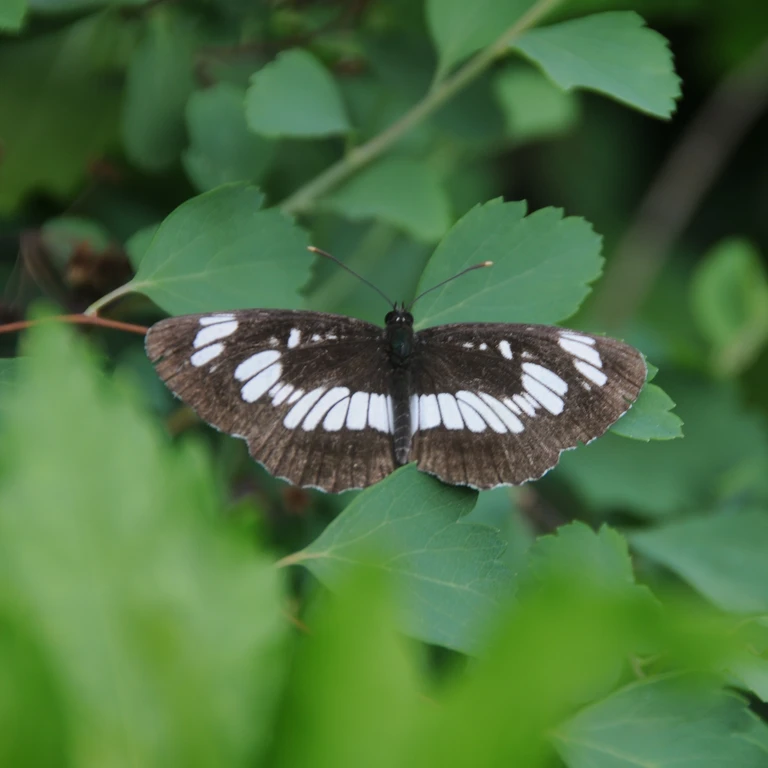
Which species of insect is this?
Neptis rivularis
